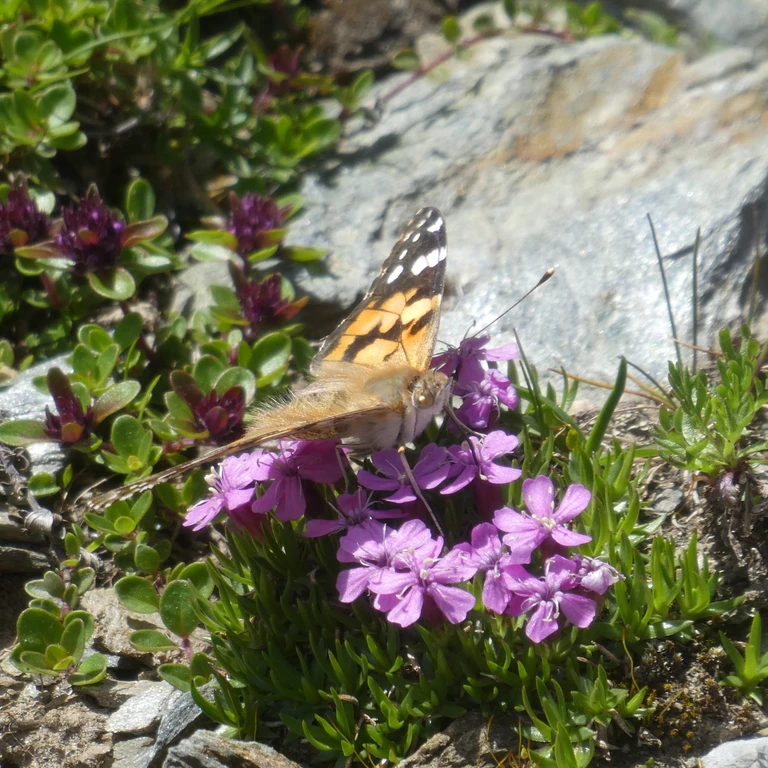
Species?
Vanessa cardui
